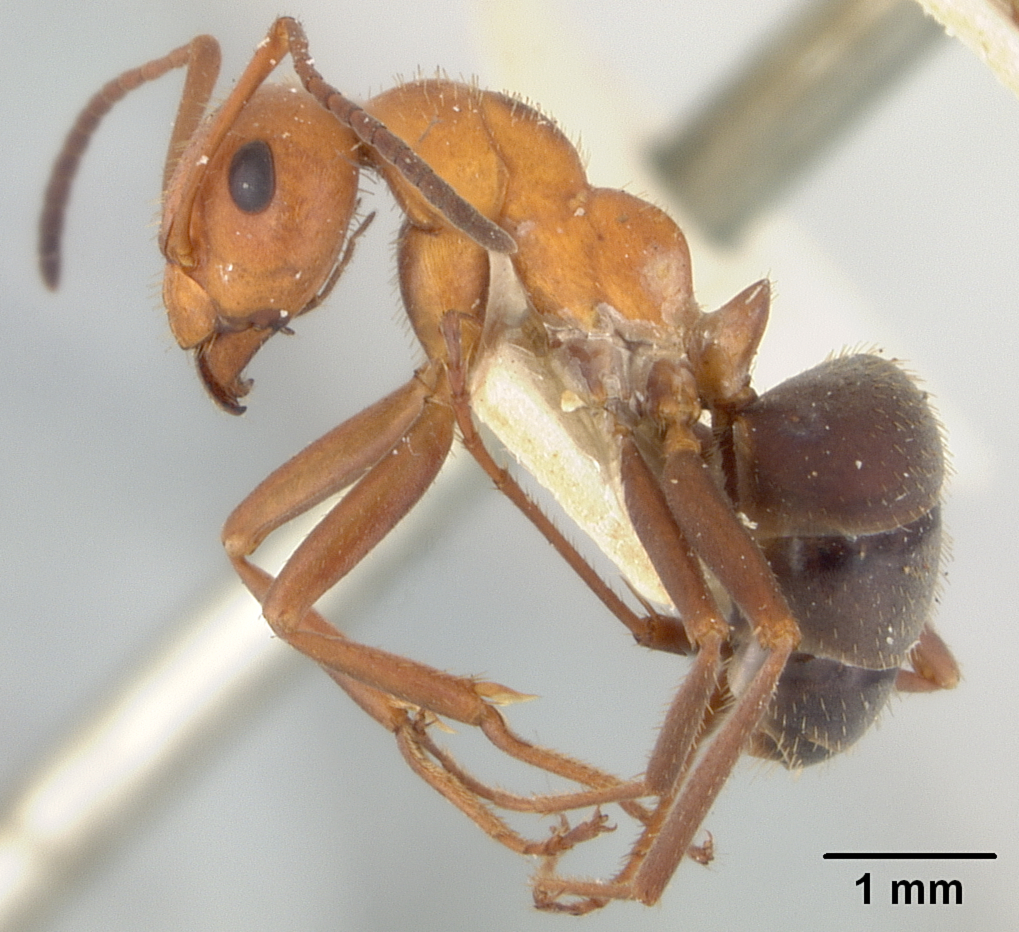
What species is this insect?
Formica impexa
